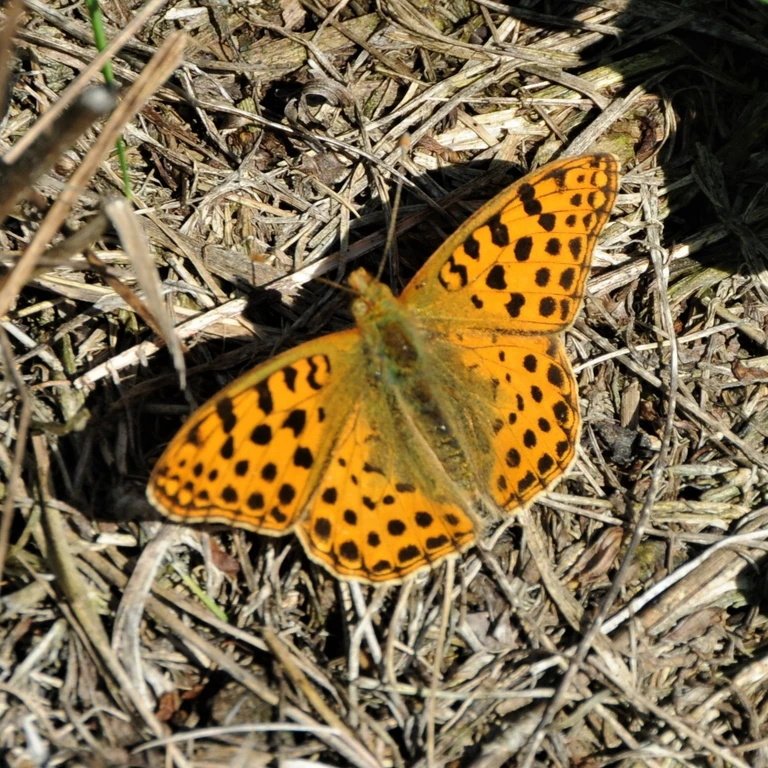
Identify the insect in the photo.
Issoria lathonia
